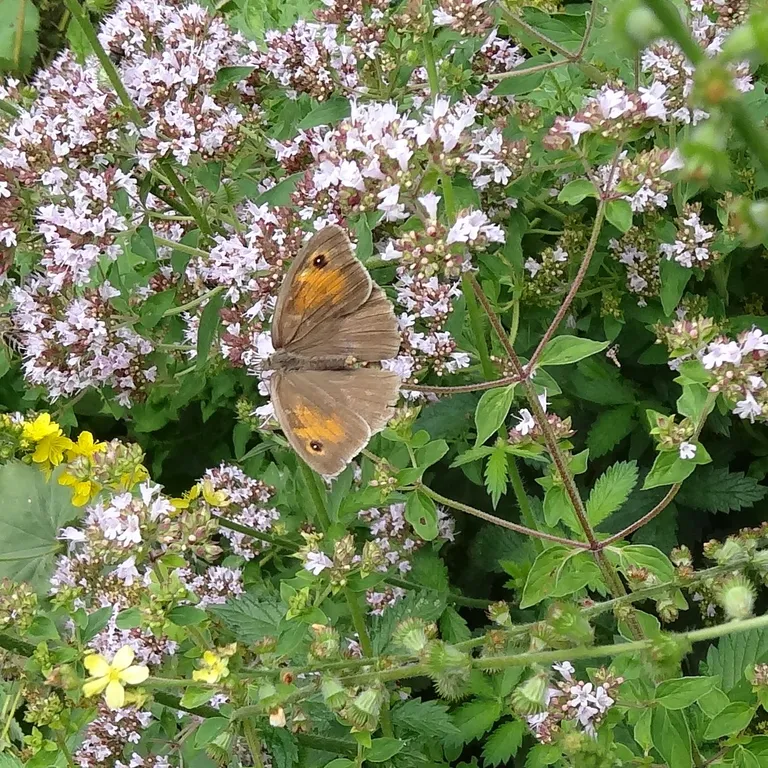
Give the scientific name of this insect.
Maniola jurtina
